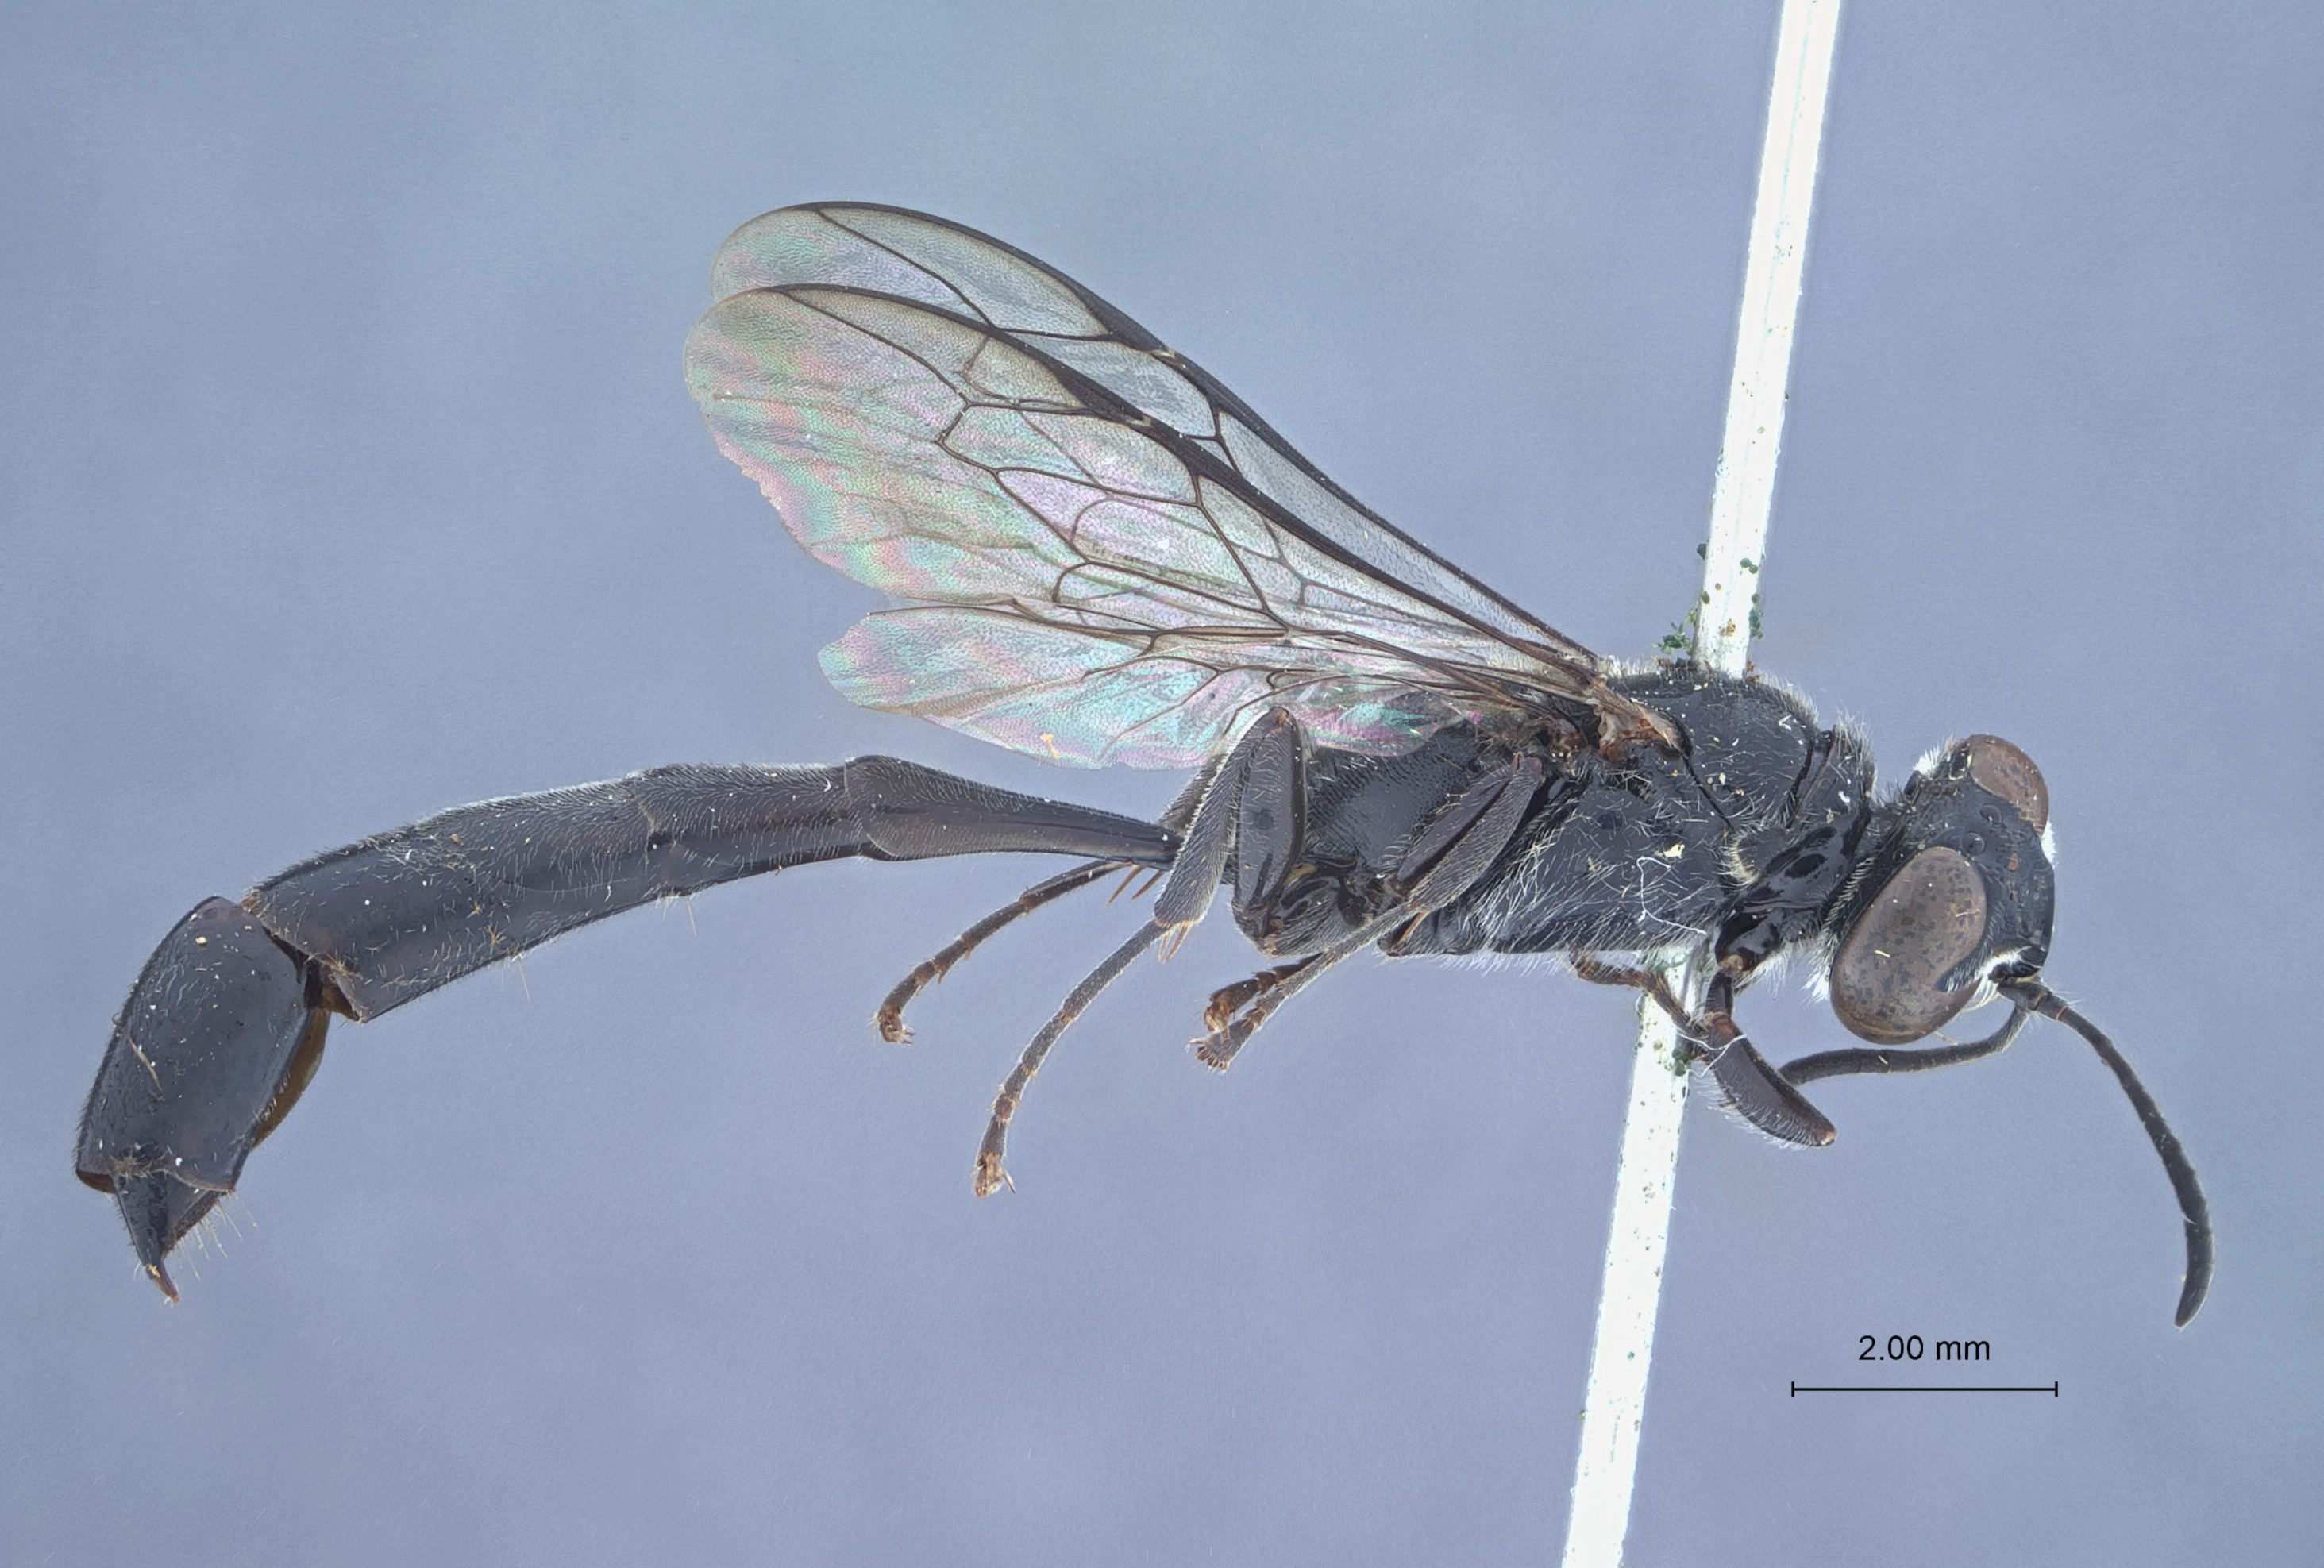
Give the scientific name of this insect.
Trypoxylon bakeri
